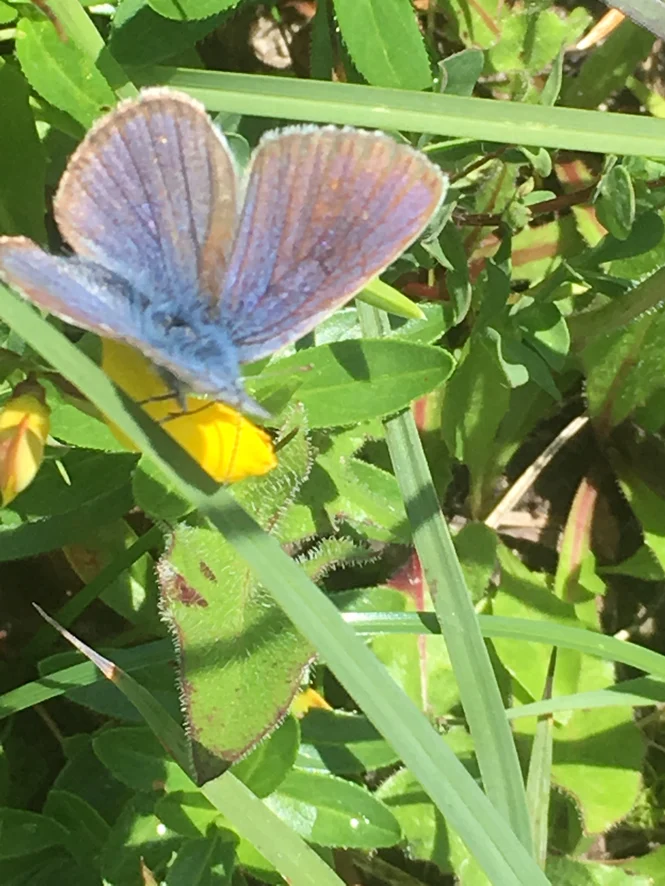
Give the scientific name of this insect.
Cyaniris semiargus
